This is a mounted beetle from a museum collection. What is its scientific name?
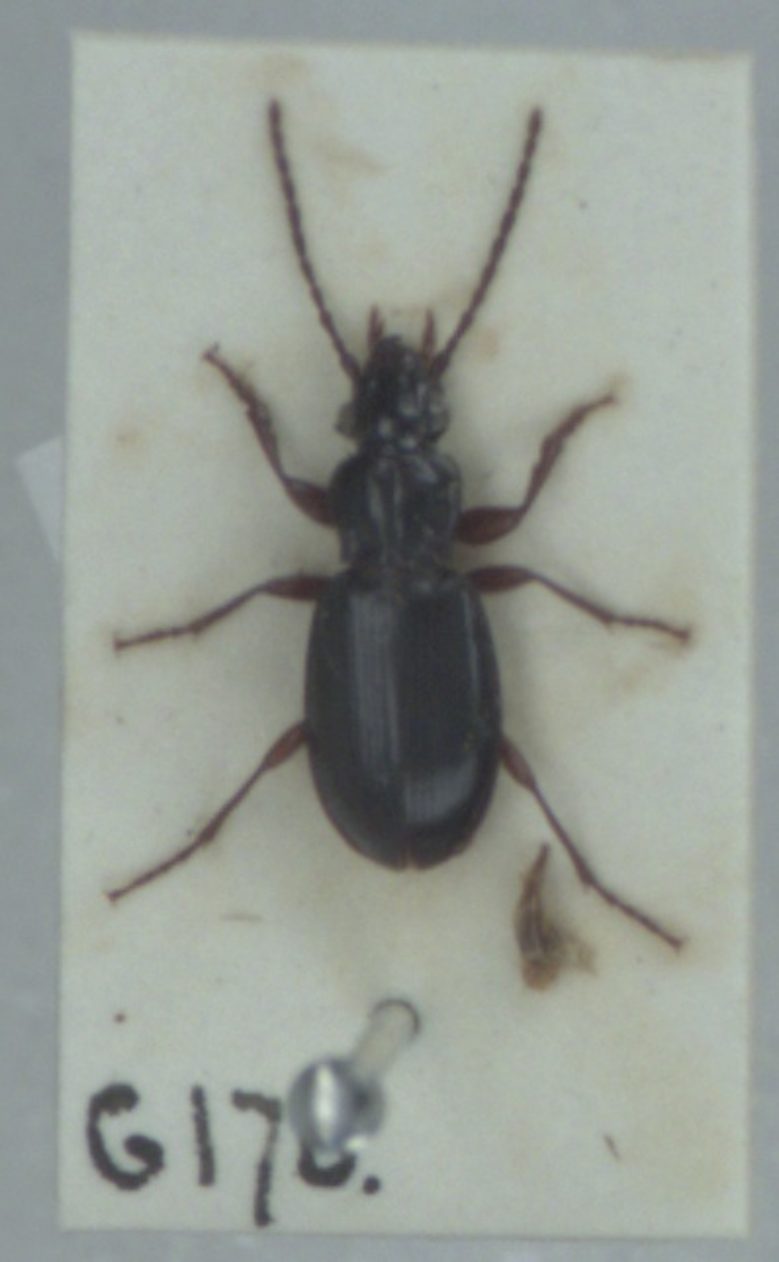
Patrobus atrorufus
